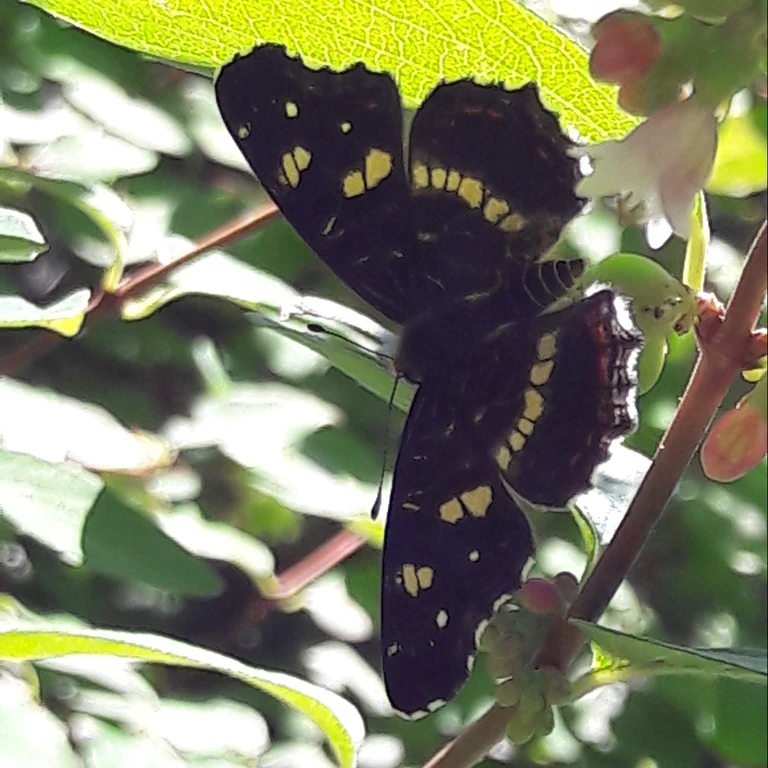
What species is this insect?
Araschnia levana
